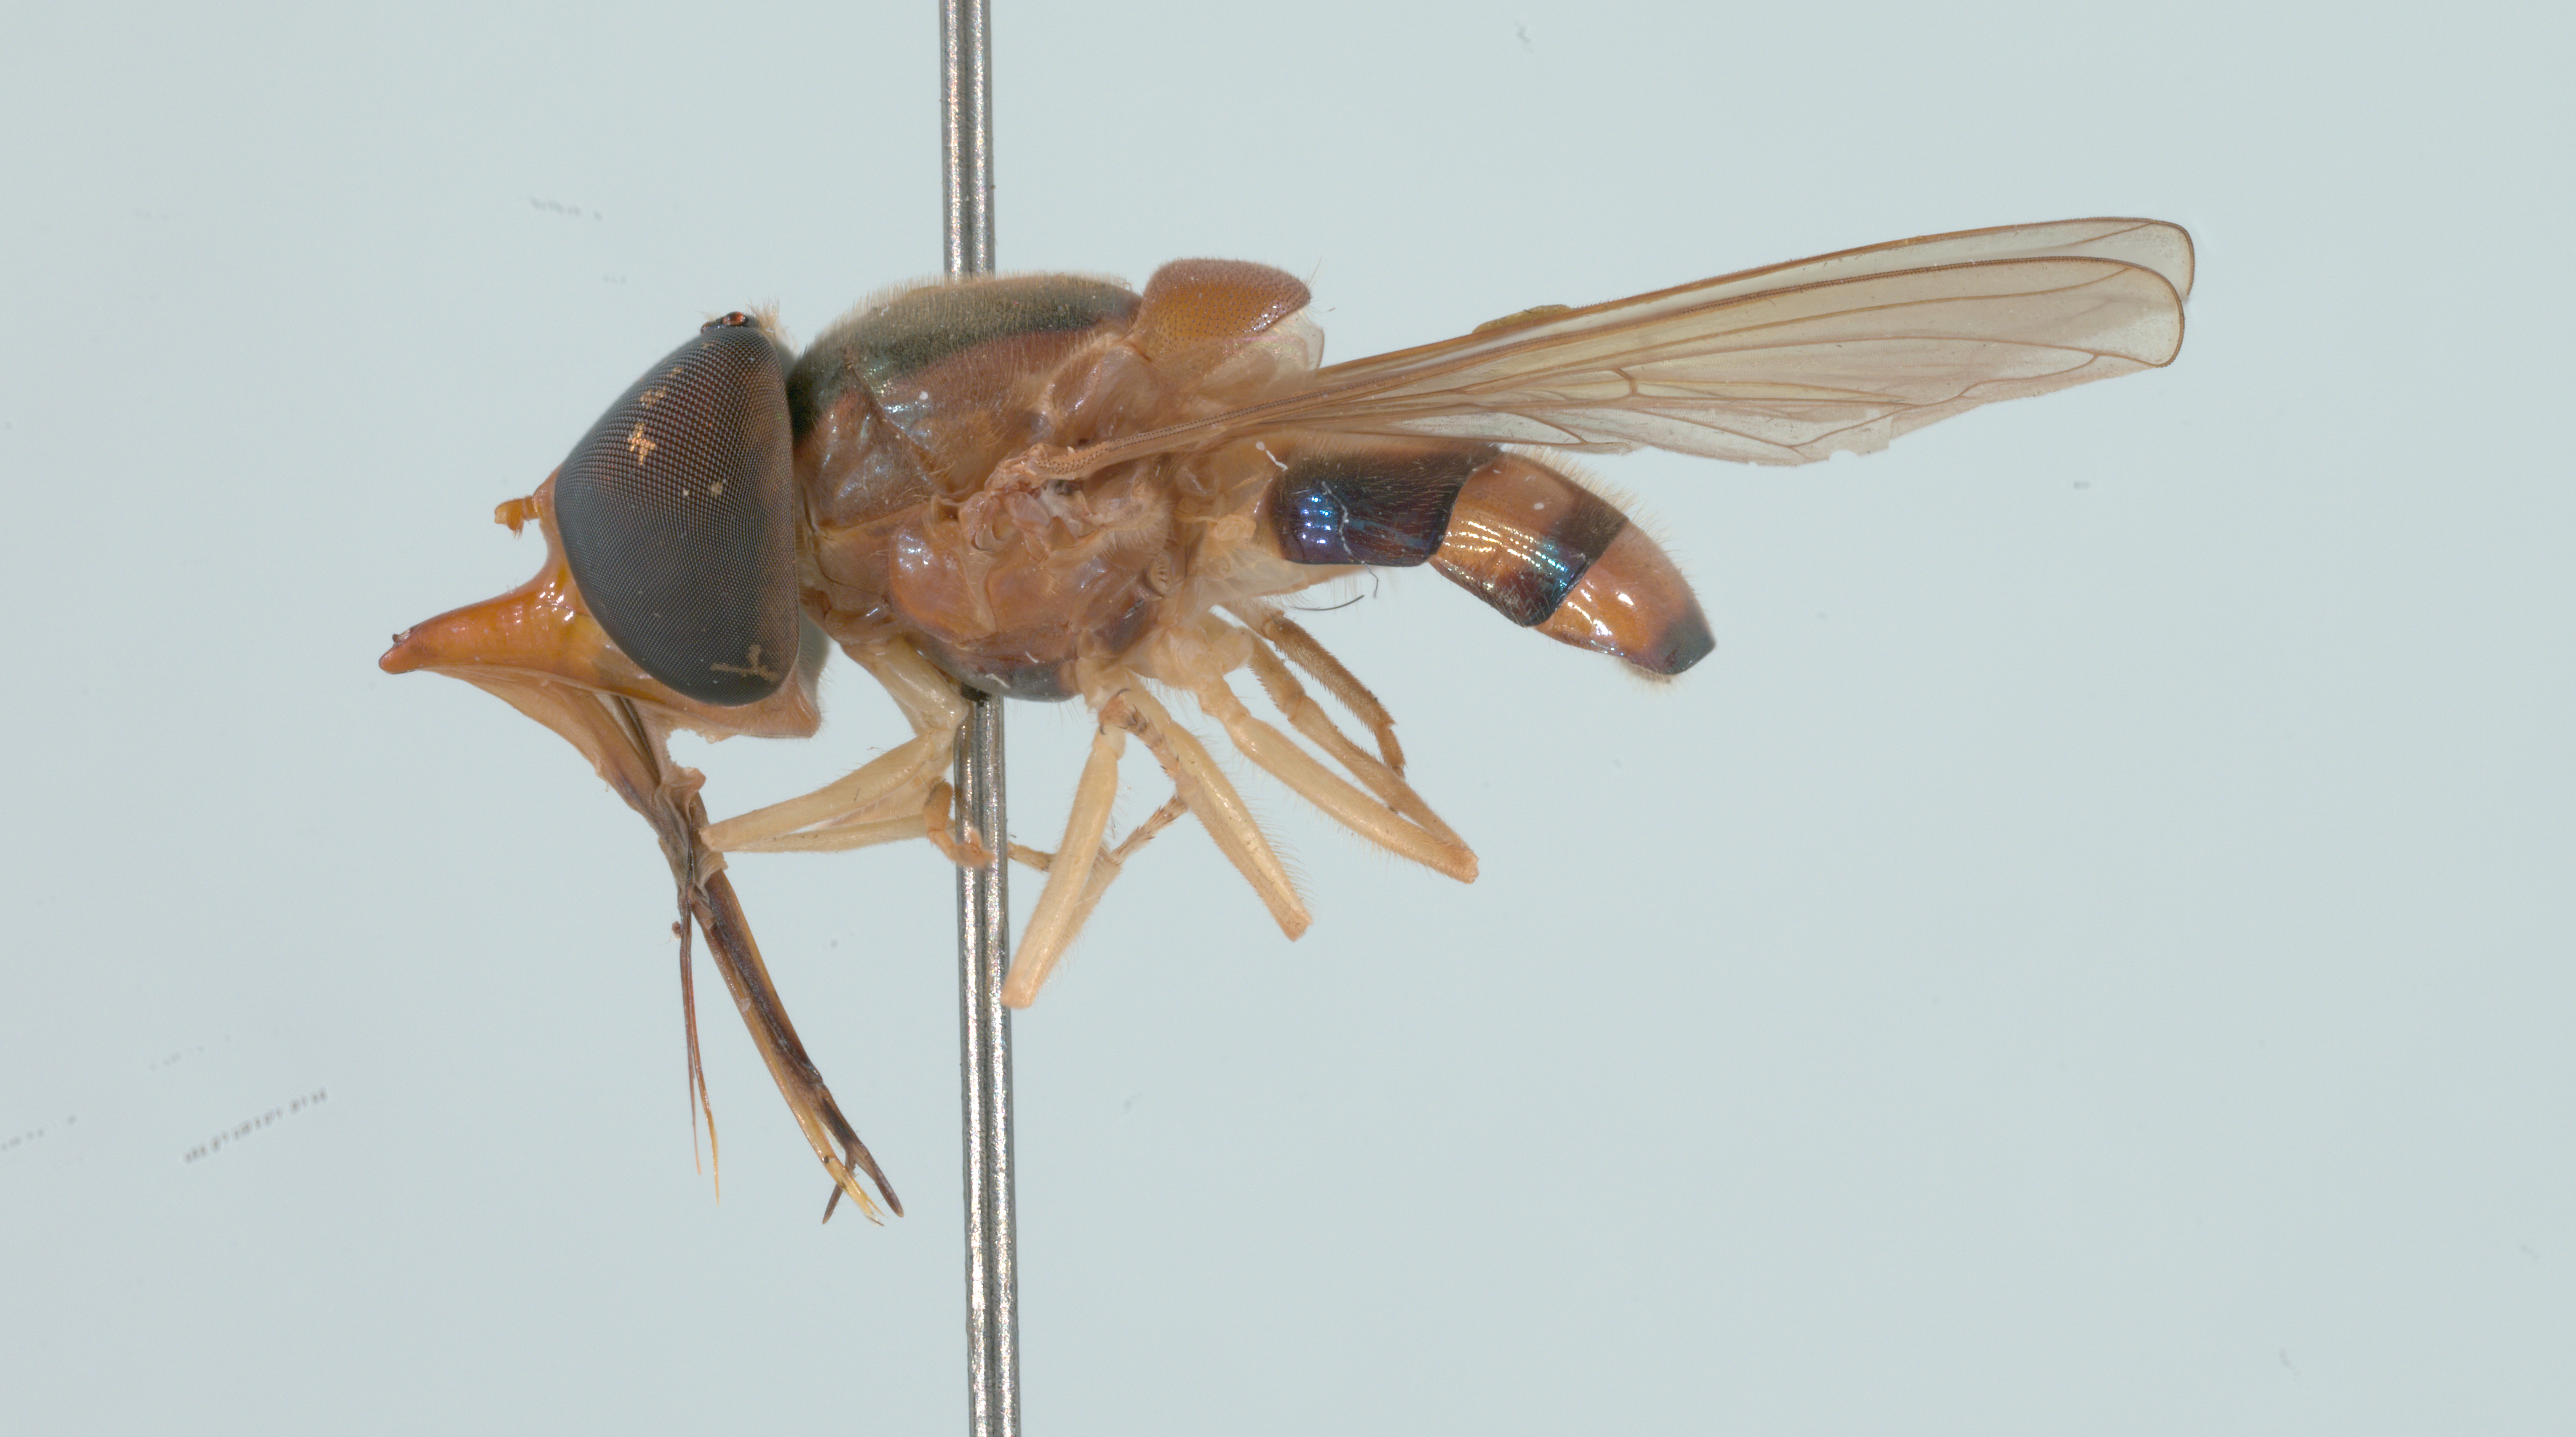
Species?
Rhingia pellucens
